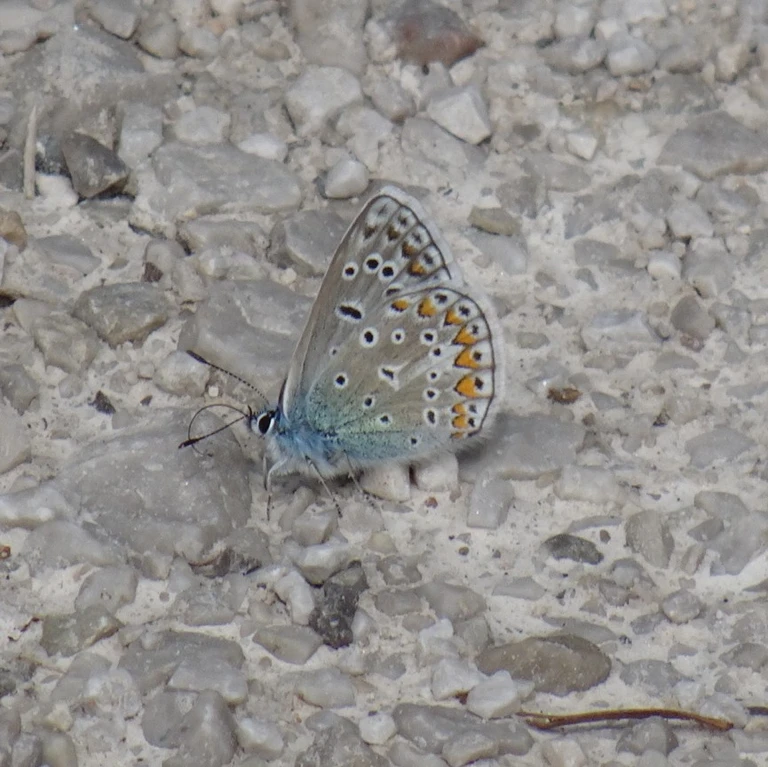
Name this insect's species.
Polyommatus icarus
